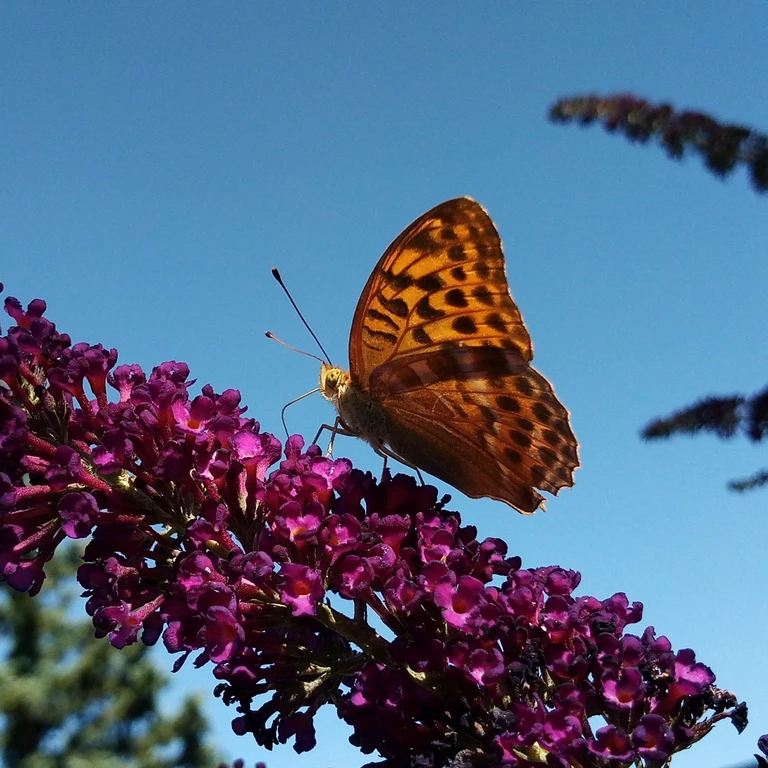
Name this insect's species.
Argynnis paphia
